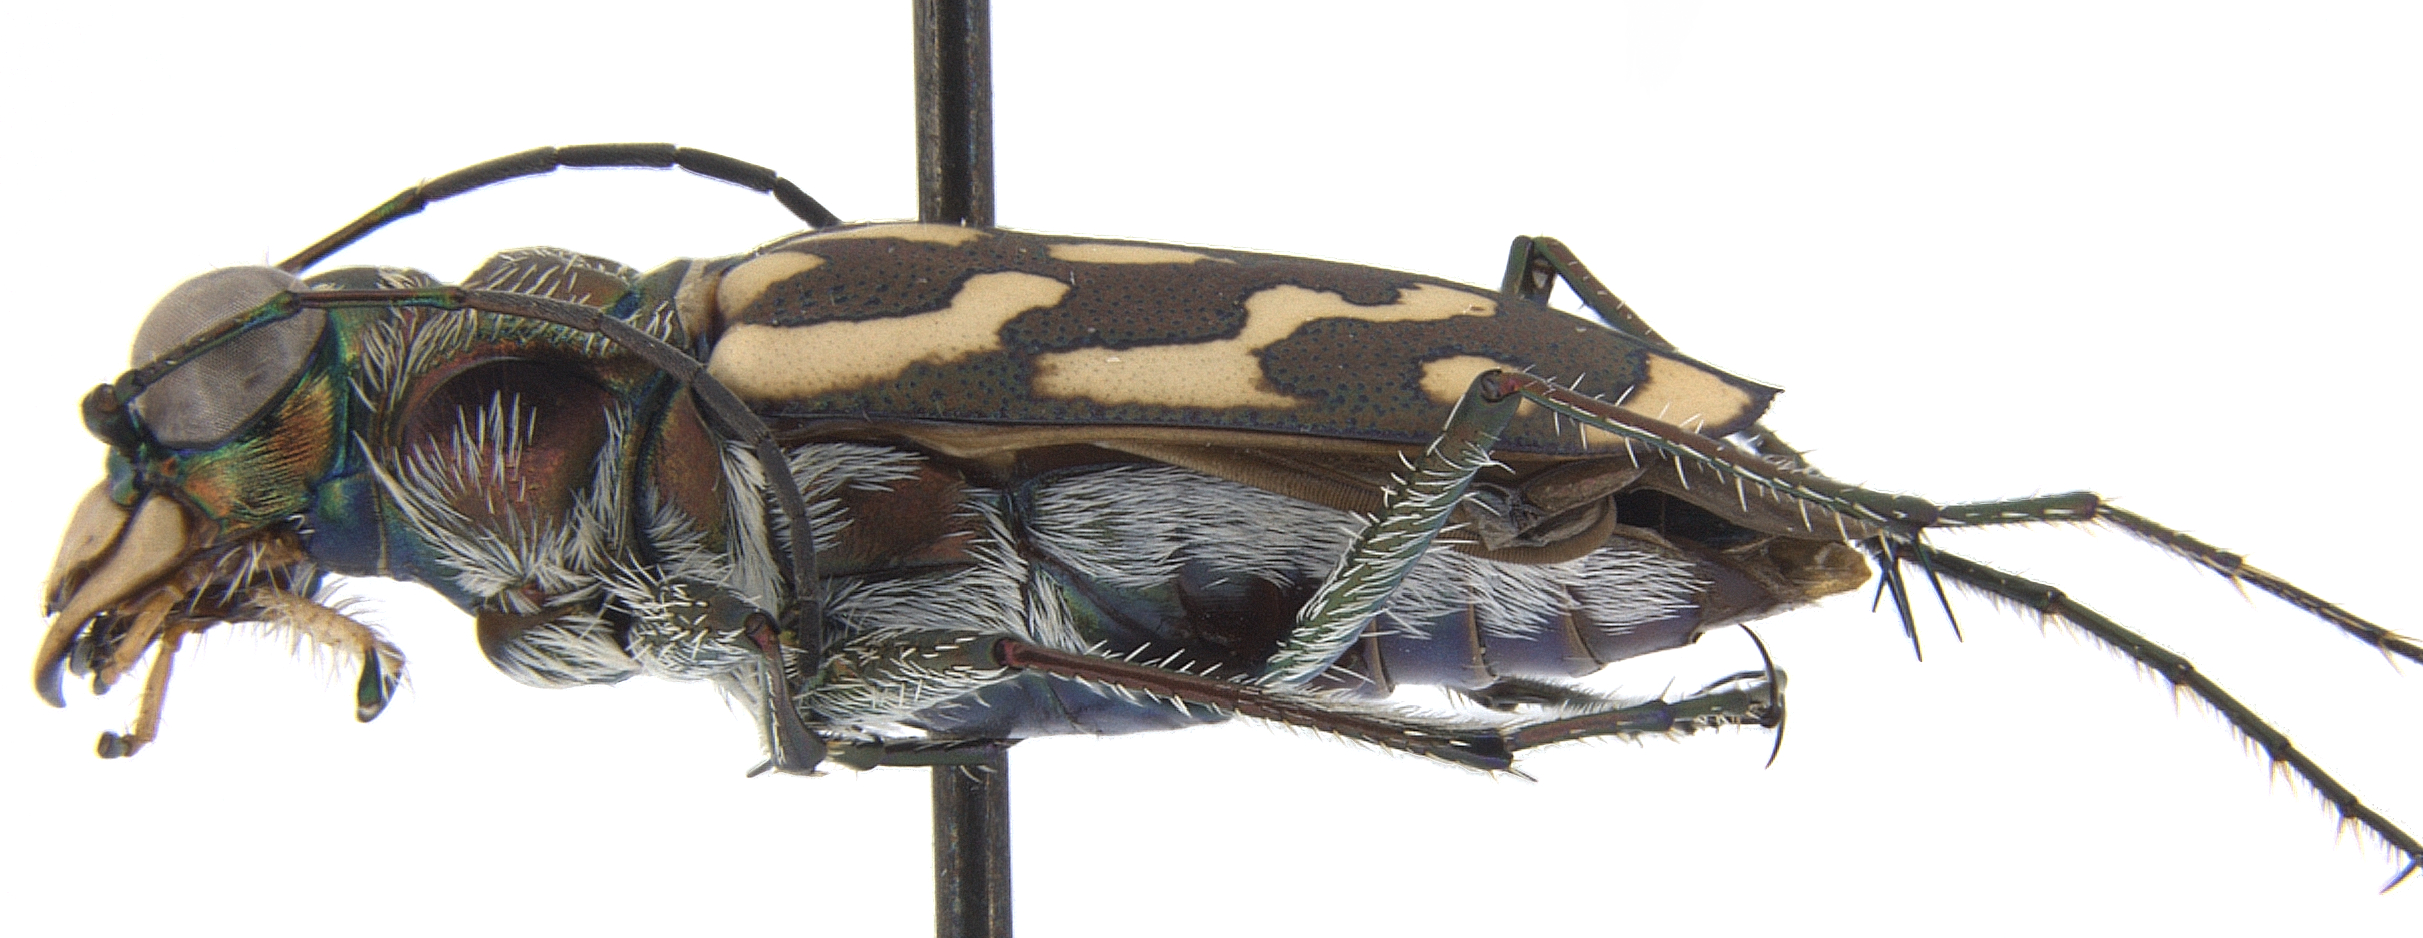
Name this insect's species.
Lophyra abbreviata
